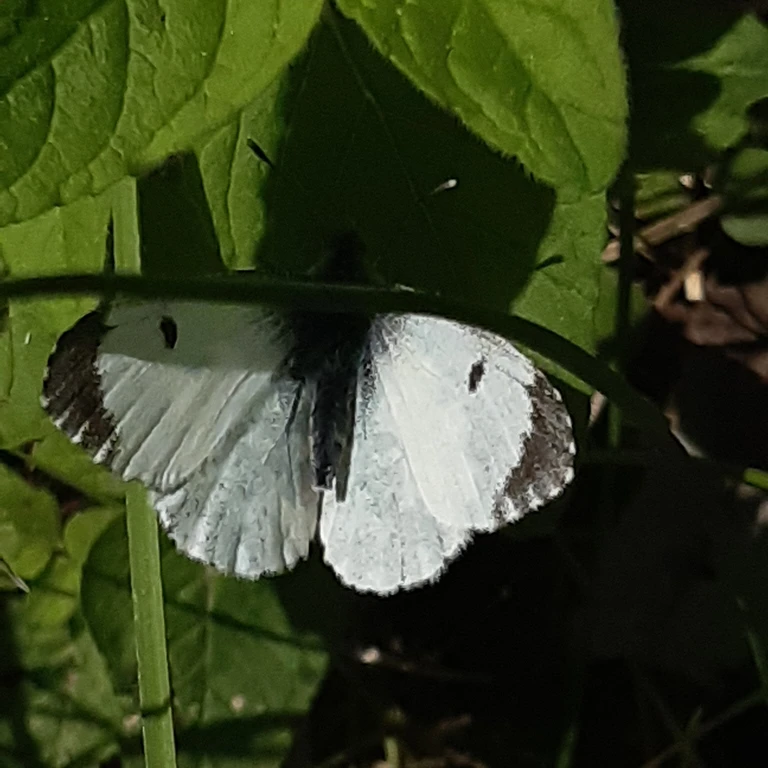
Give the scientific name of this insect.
Anthocharis cardamines
